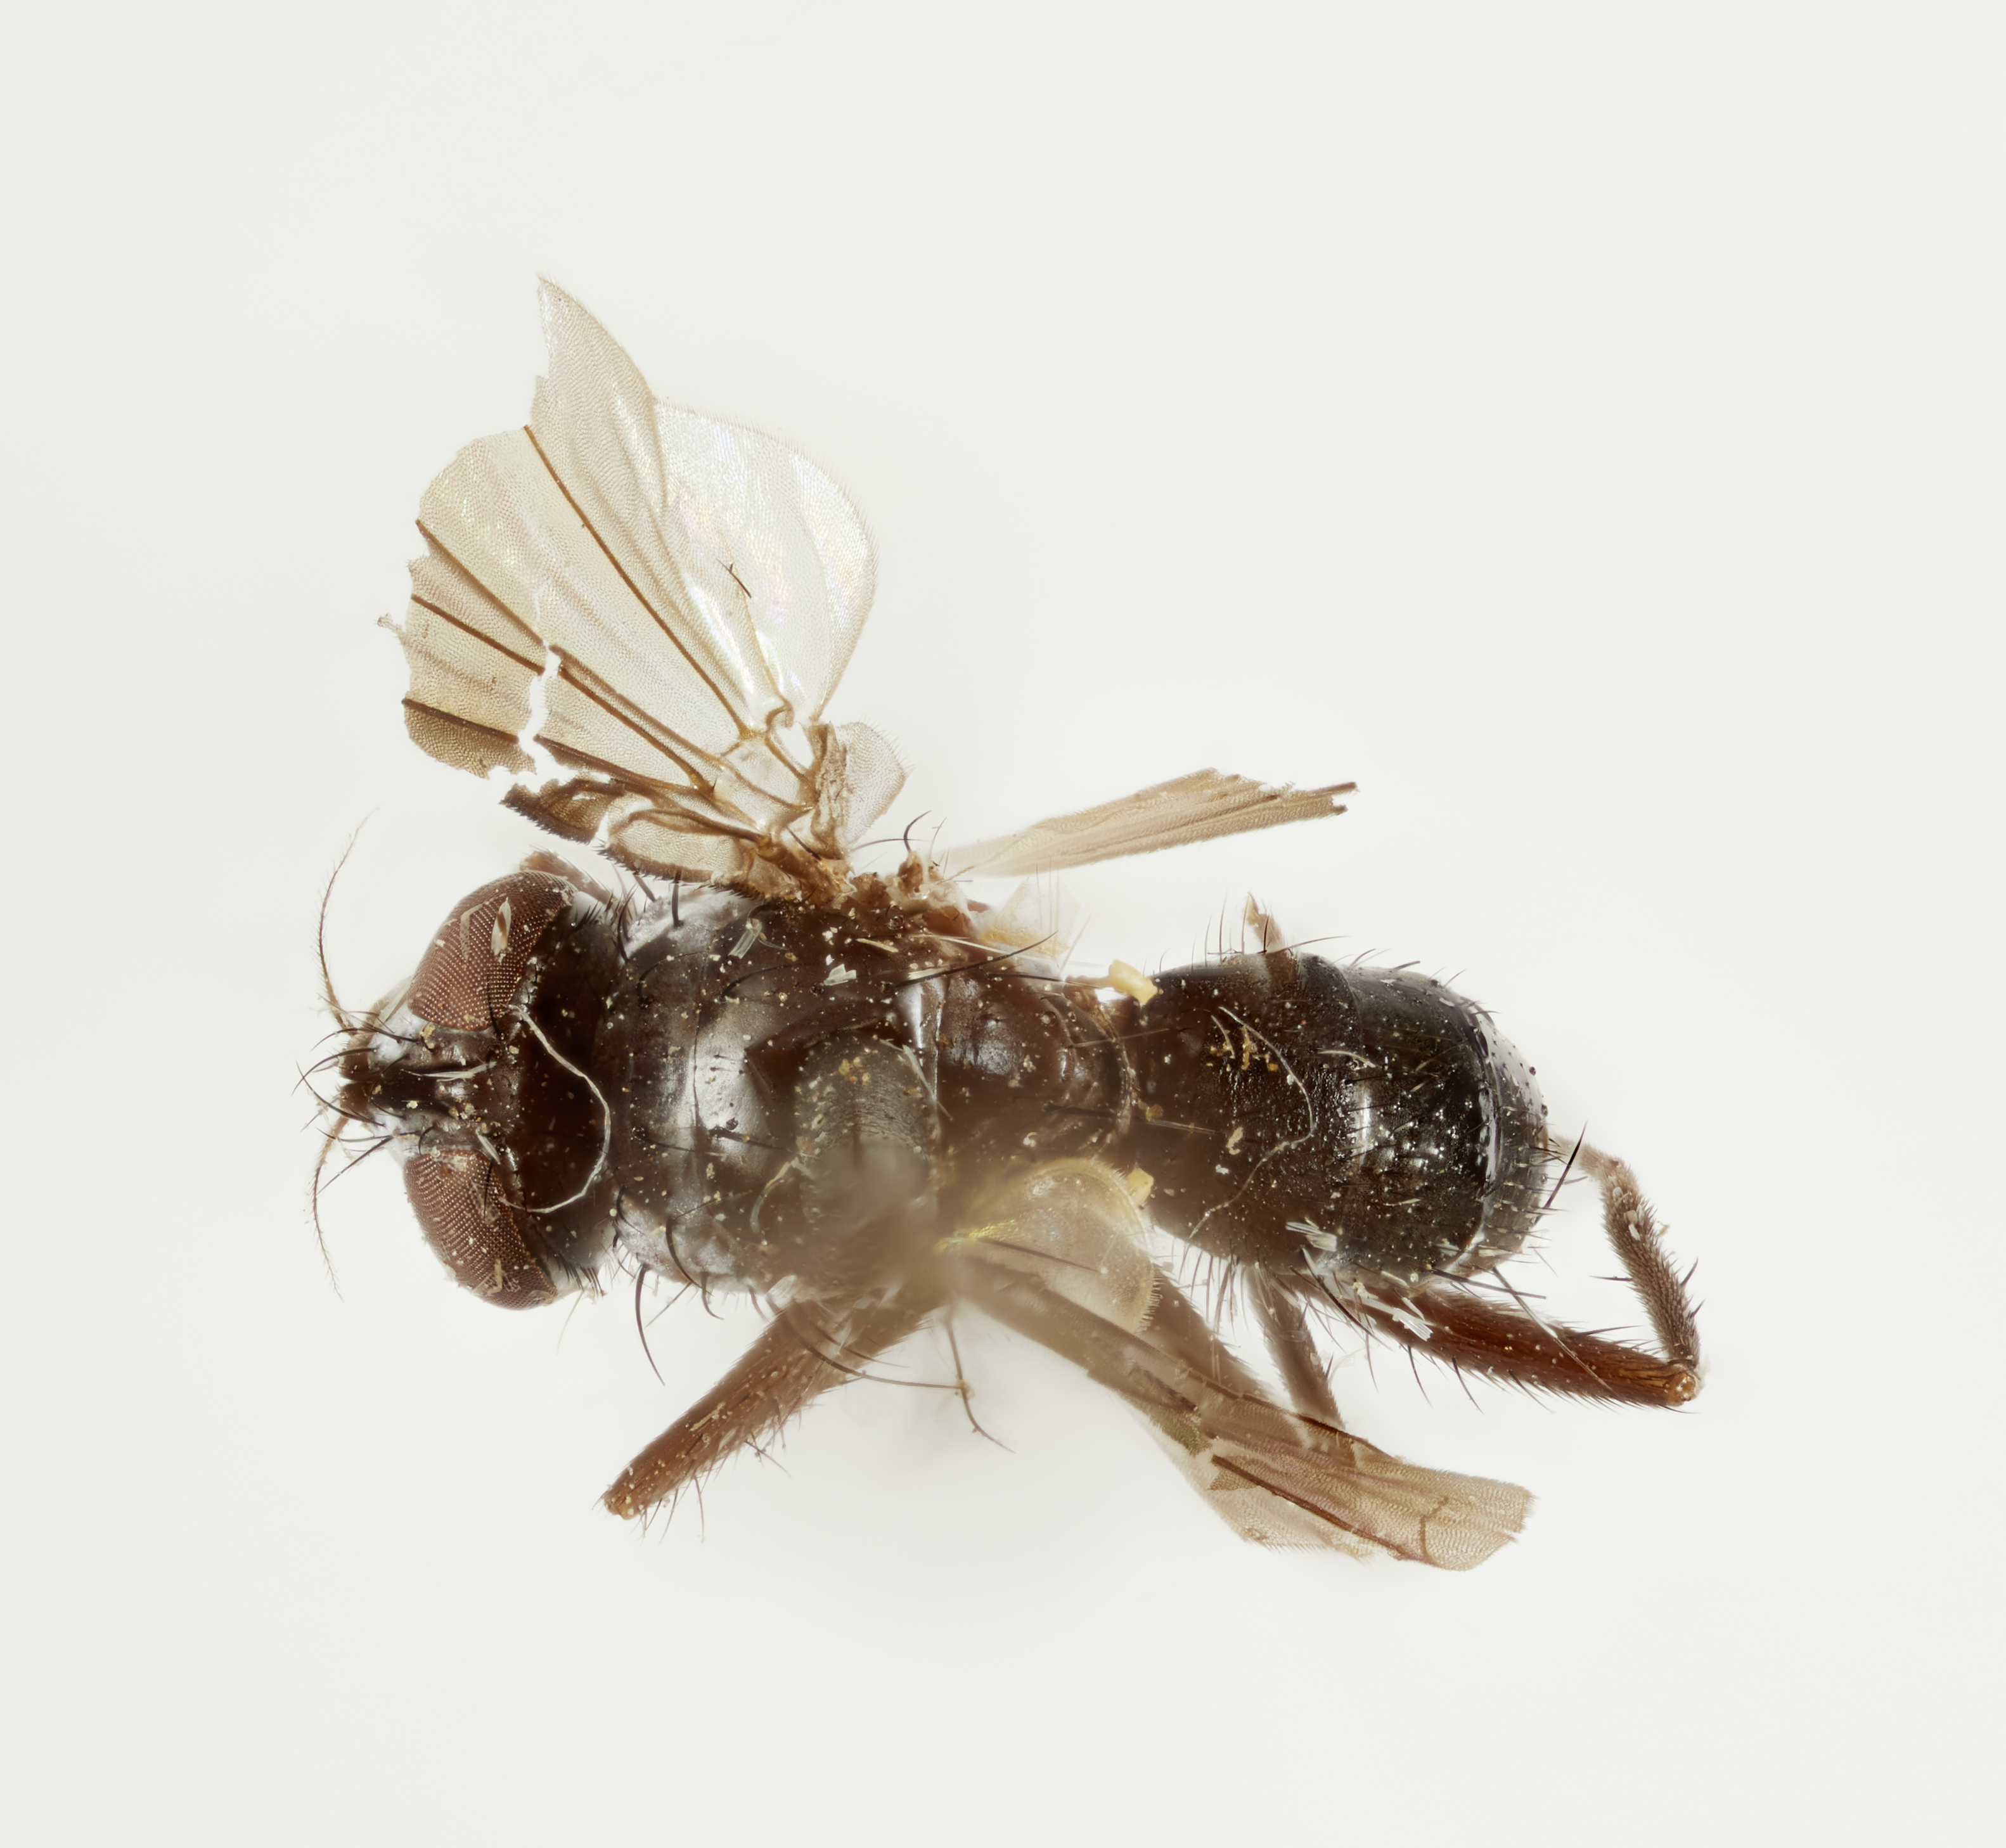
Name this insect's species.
Chaetona nitens
